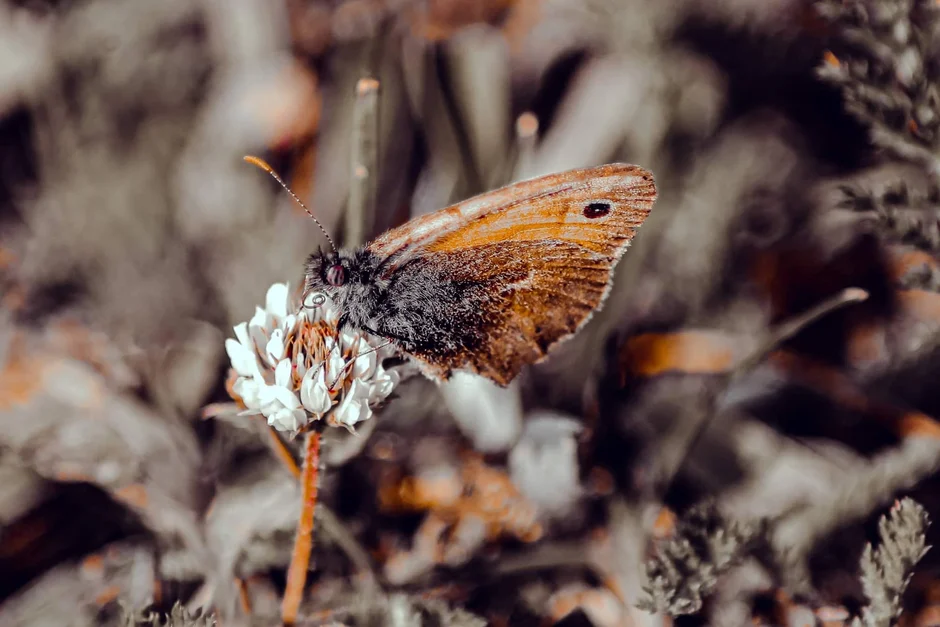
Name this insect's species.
Coenonympha pamphilus
